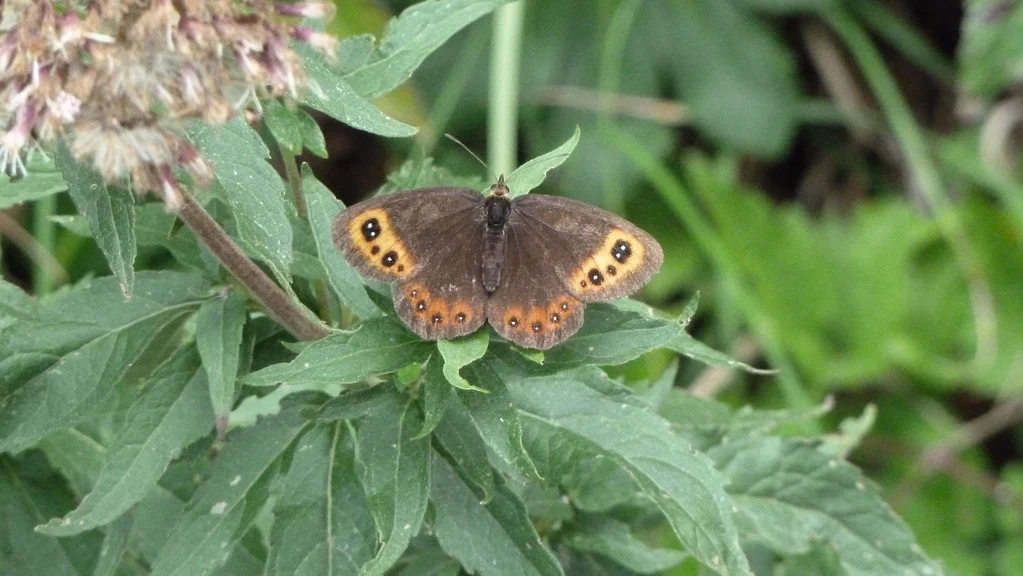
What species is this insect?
Erebia aethiops
